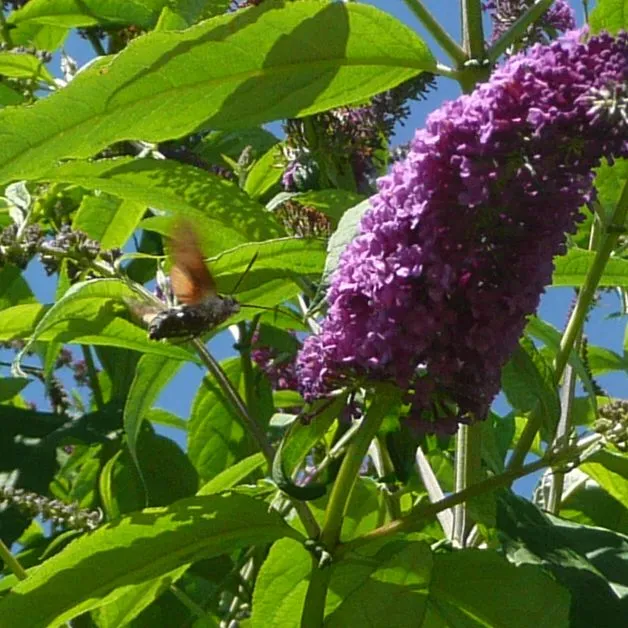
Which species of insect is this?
Macroglossum stellatarum
